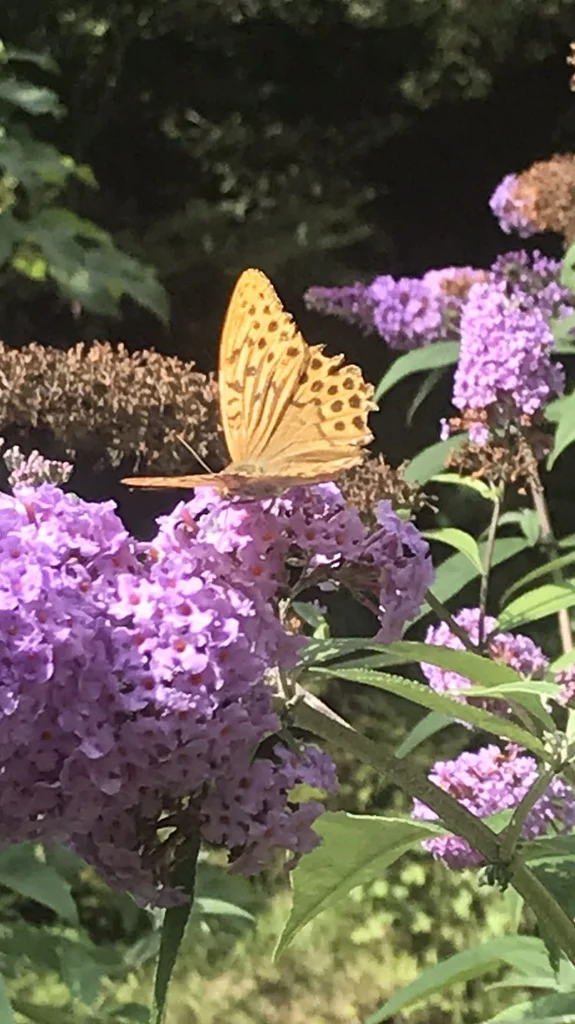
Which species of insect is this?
Argynnis paphia
